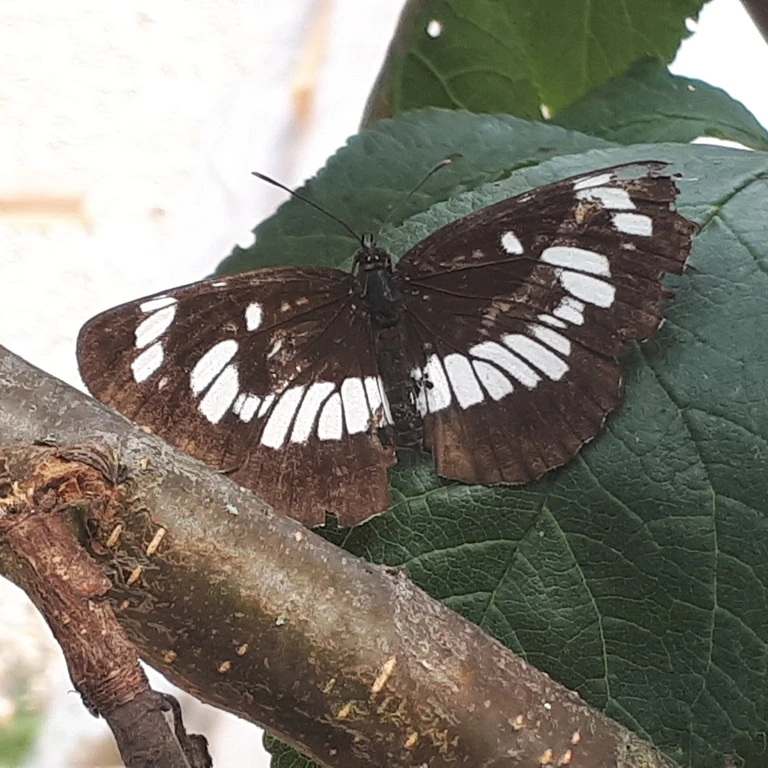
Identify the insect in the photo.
Neptis rivularis
